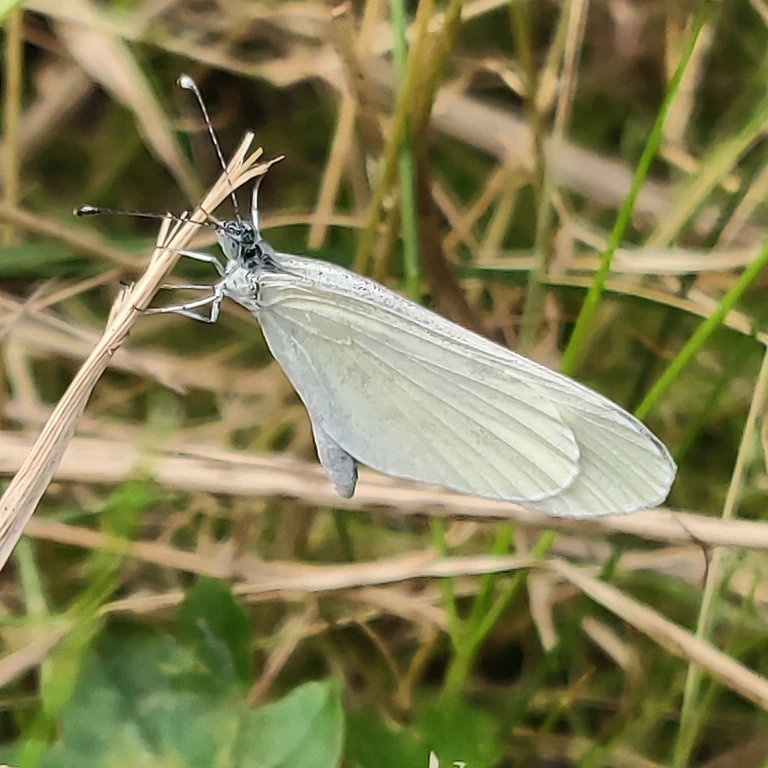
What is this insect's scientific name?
Leptidea sinapis/juvernica
